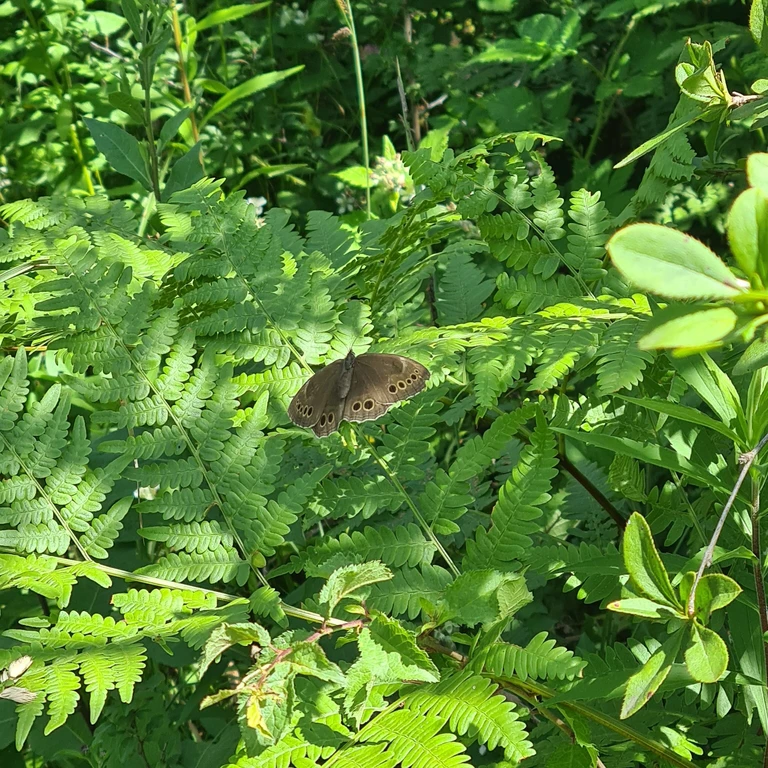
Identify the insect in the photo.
Lopinga achine (also Pararge achine)
